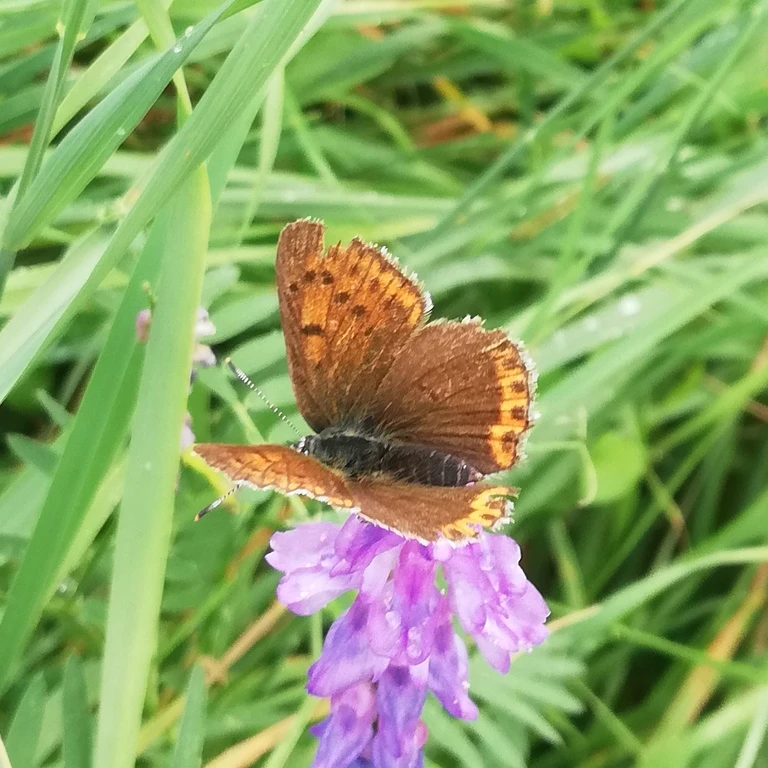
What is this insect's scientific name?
Lycaena hippothoe (also Palaeochrysophanus hippothoe)
